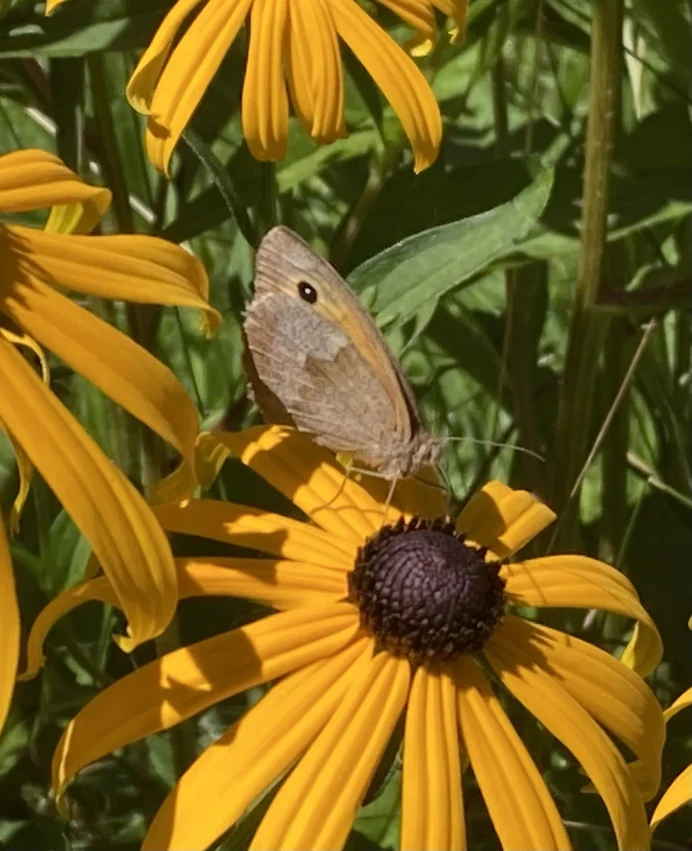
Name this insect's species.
Maniola jurtina
